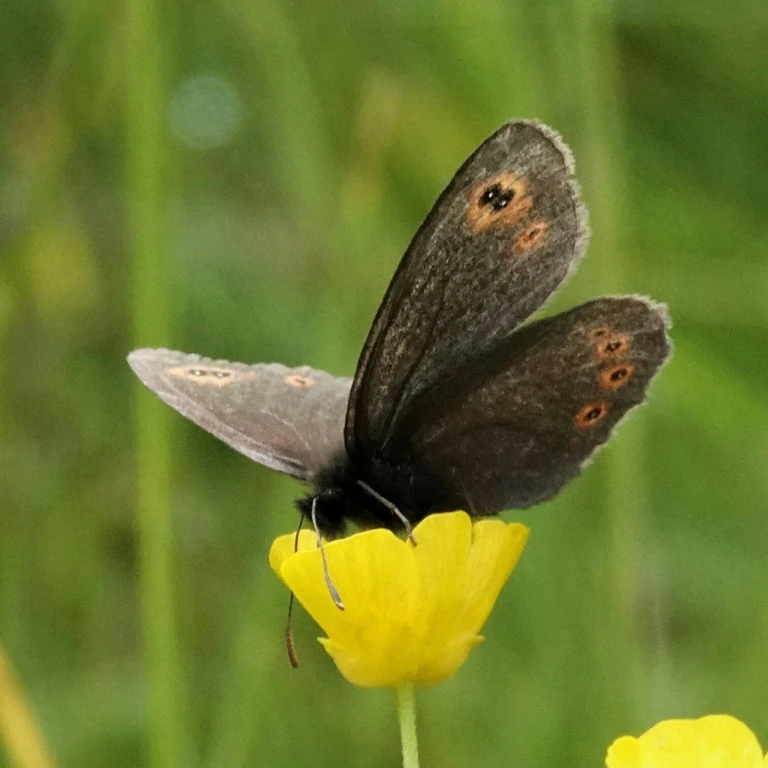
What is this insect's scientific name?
Erebia medusa
